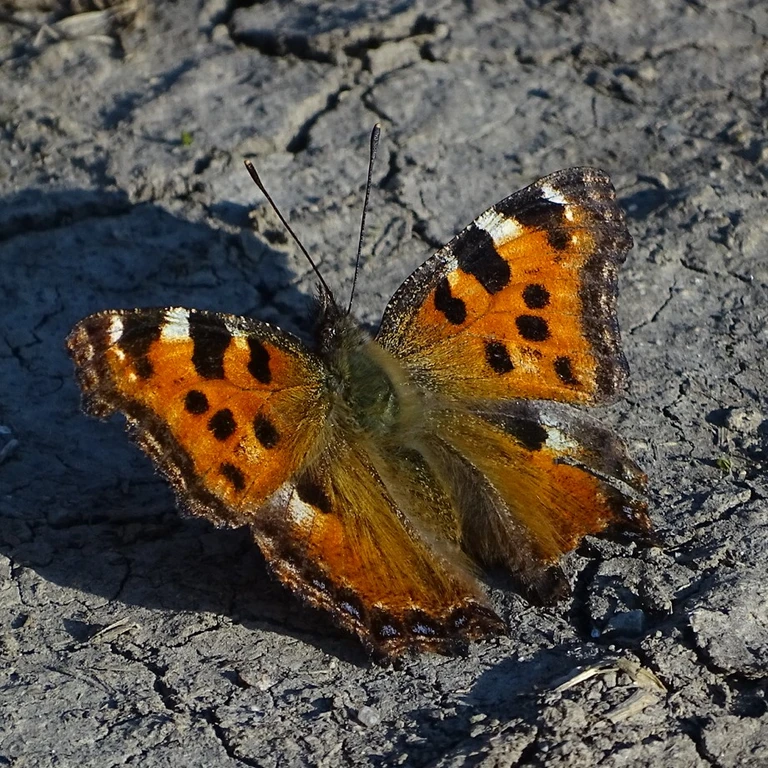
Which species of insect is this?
Nymphalis polychloros
